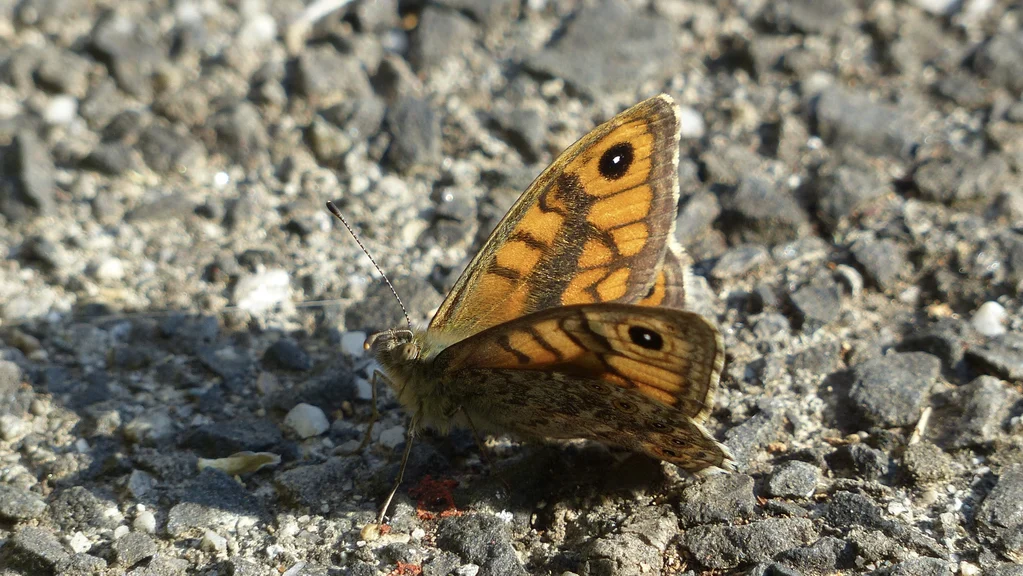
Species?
Lasiommata megera (also Pararge megera)
